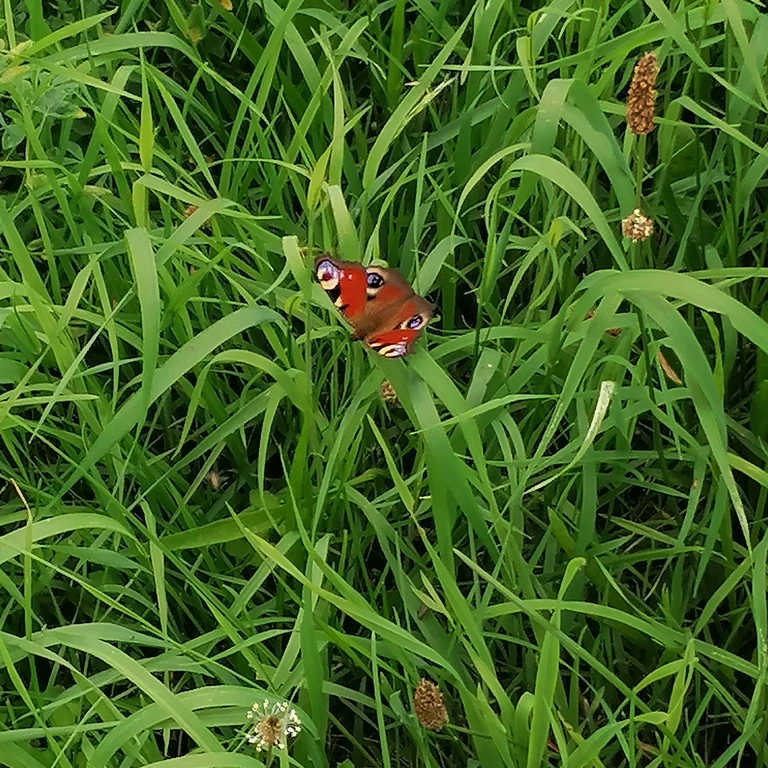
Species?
Aglais io
